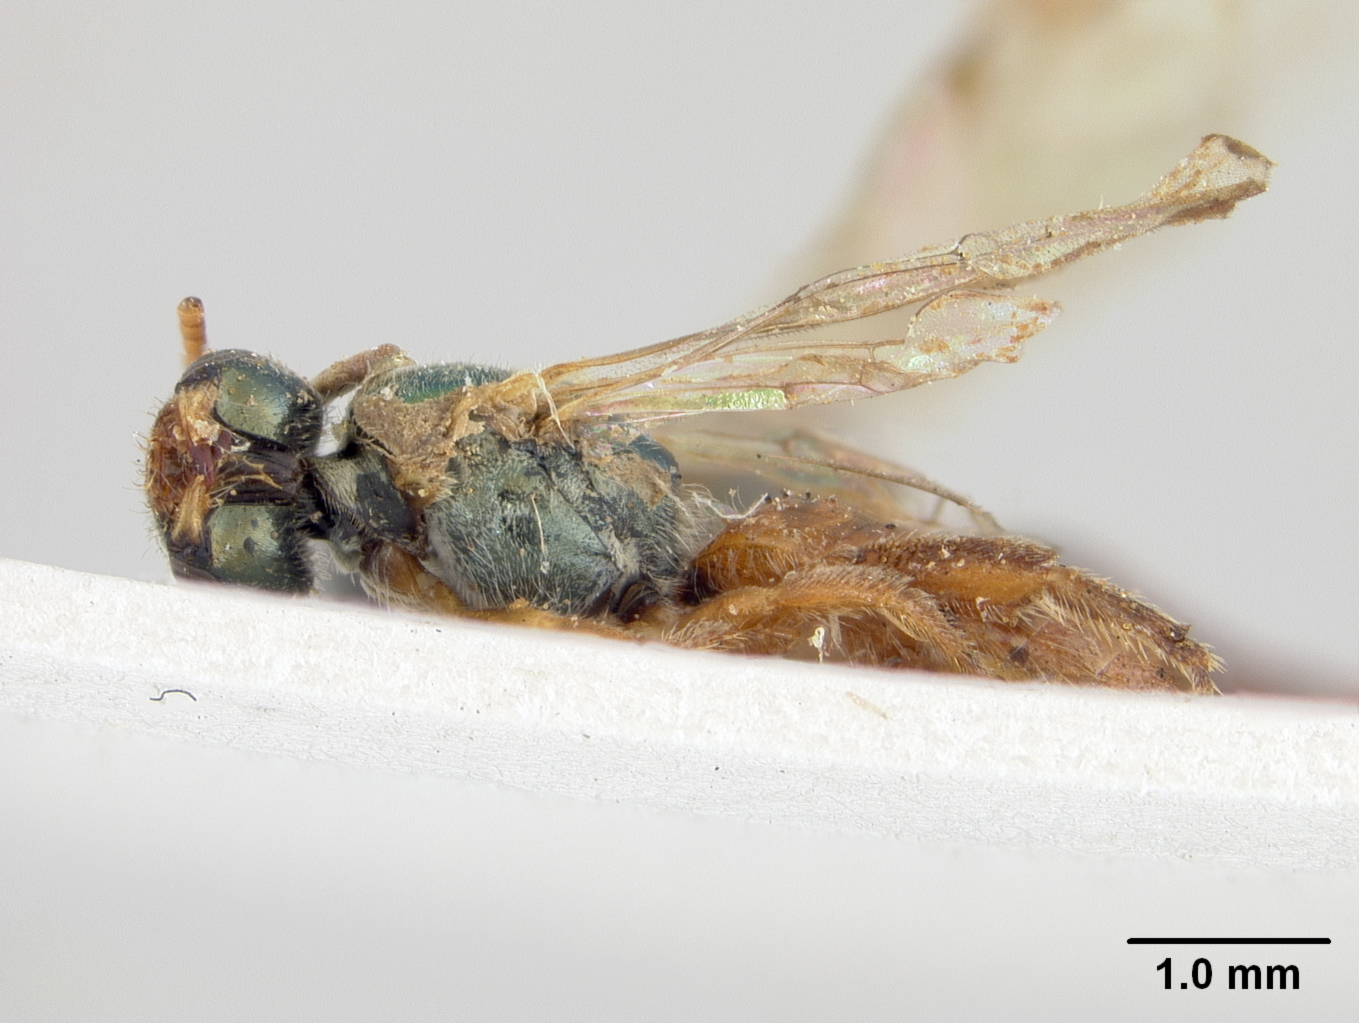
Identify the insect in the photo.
Halictus dotatus
